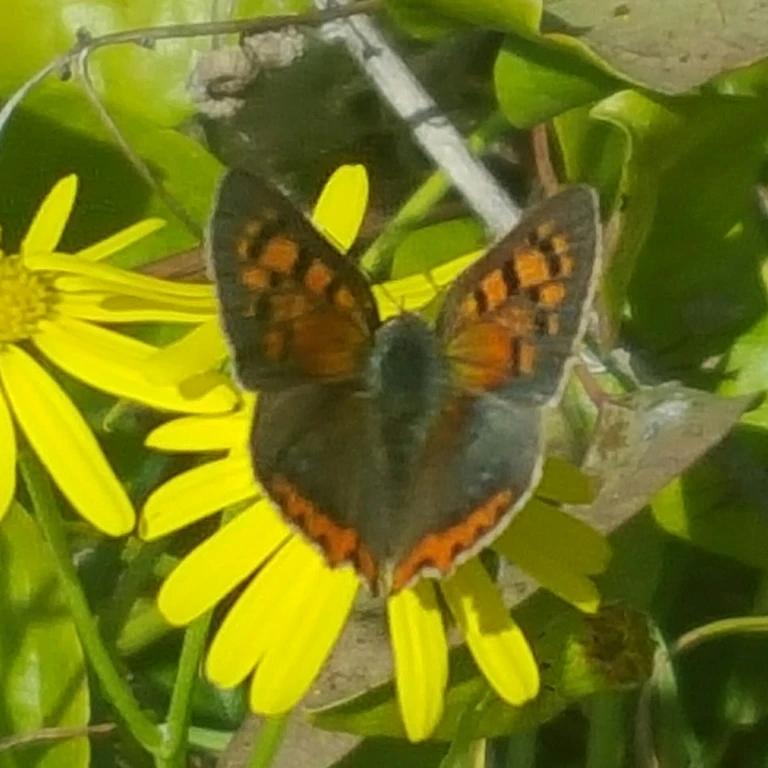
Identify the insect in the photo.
Lycaena phlaeas
